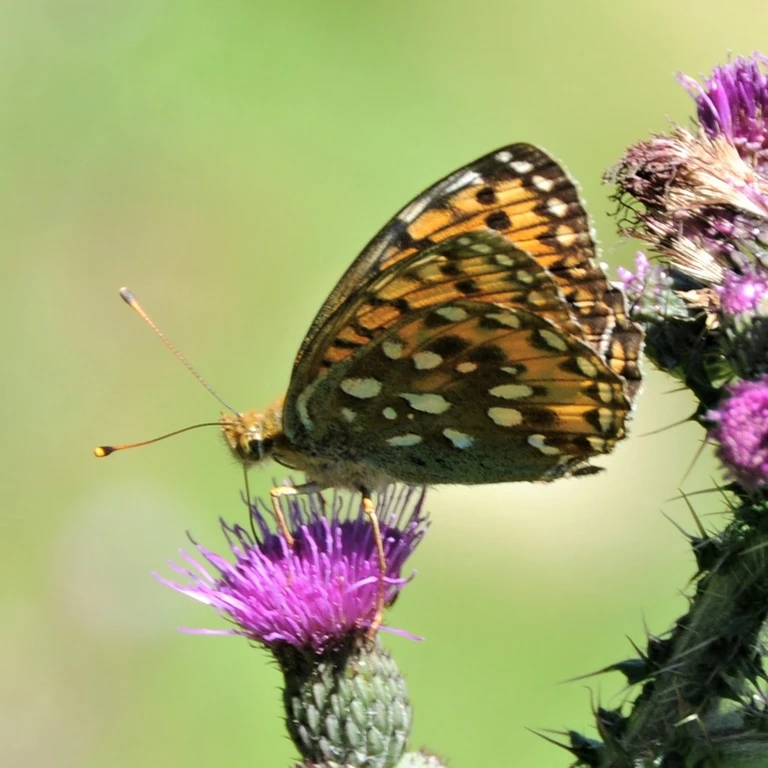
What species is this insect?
Speyeria aglaja
